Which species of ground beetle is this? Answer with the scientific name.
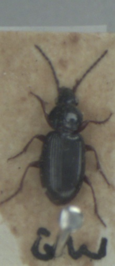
Pterostichus strenuus
